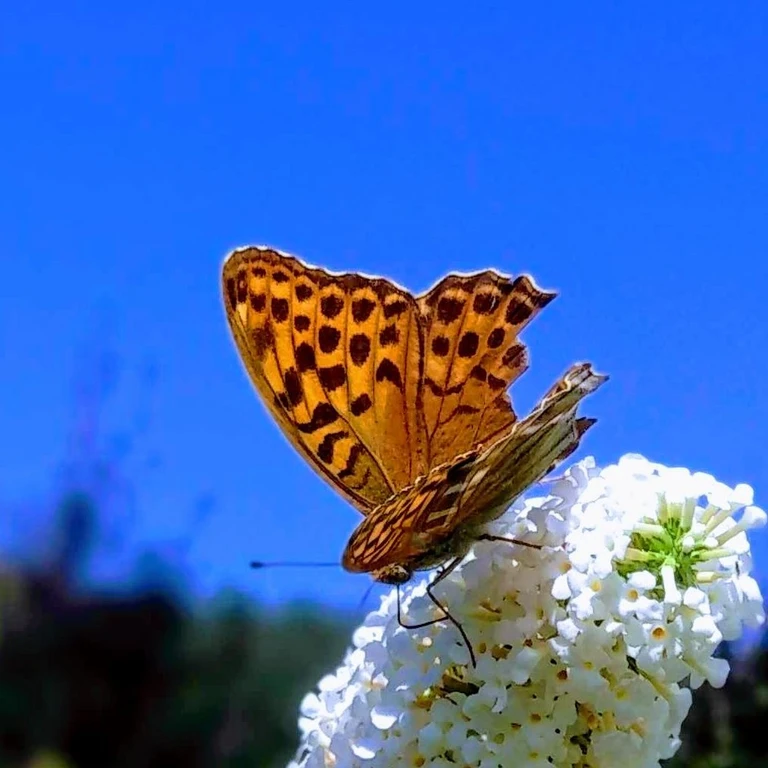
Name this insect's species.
Argynnis paphia
